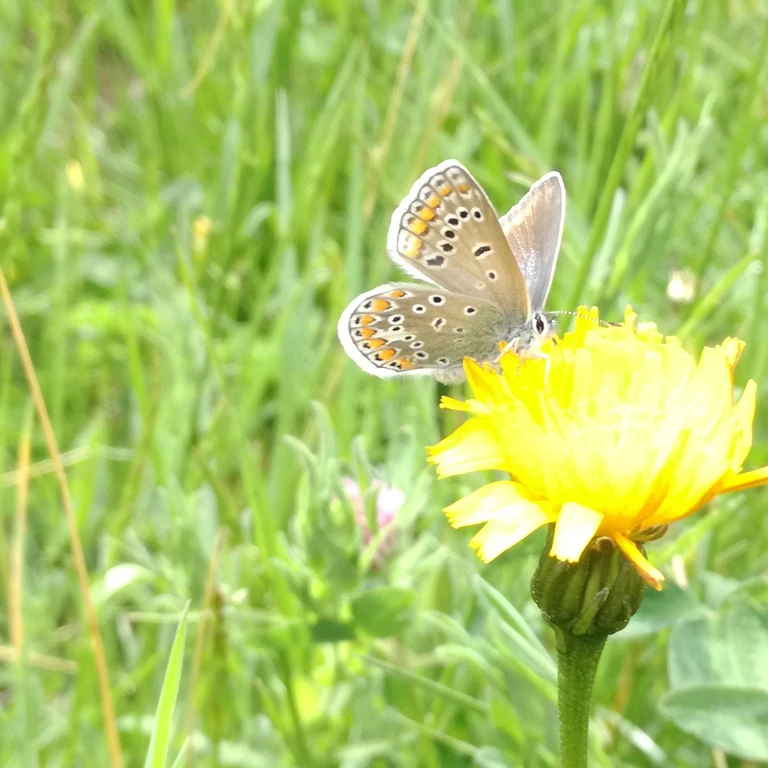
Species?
Polyommatus icarus
